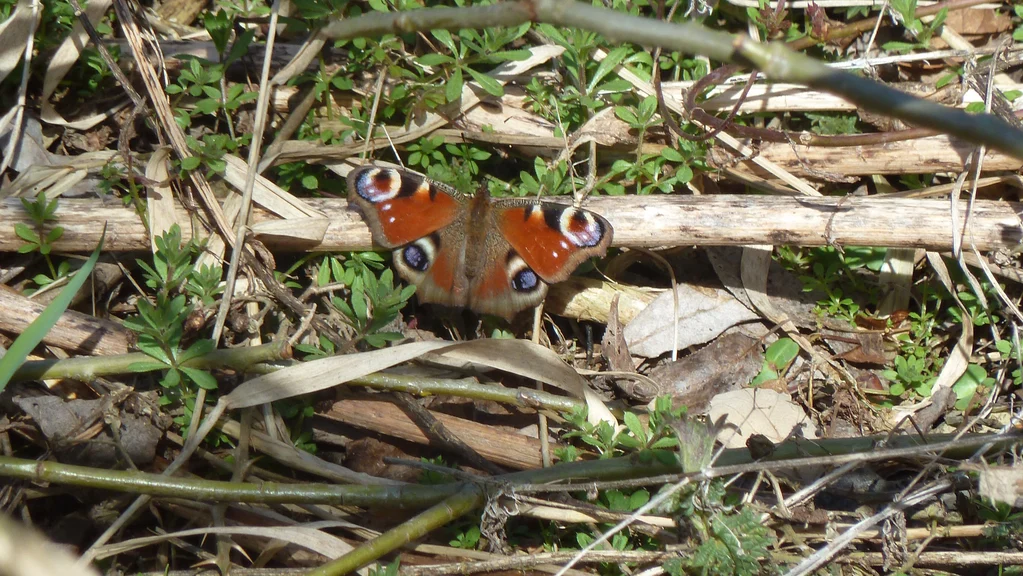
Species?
Aglais io
